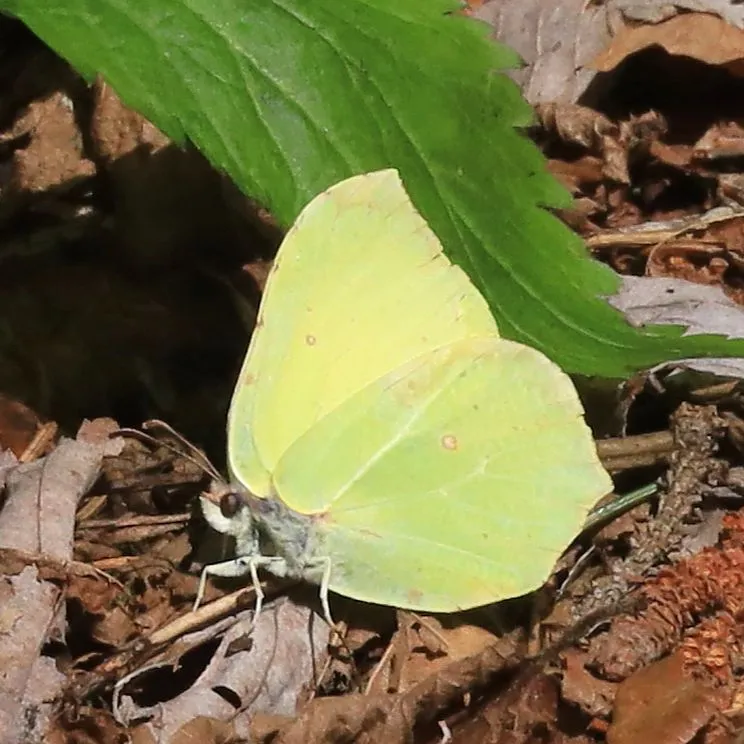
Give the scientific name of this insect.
Gonepteryx rhamni
